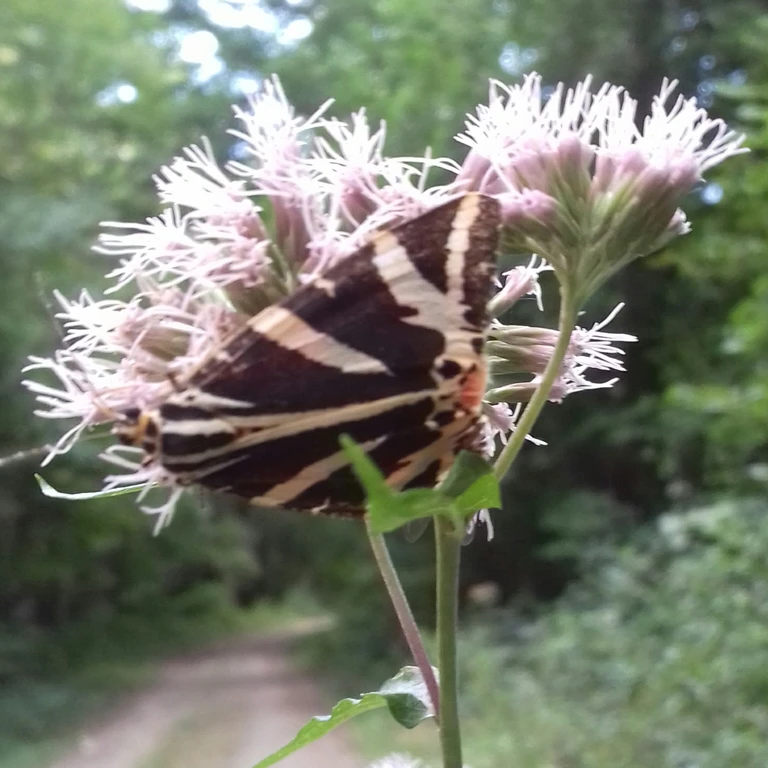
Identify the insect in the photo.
Euplagia quadripunctaria
